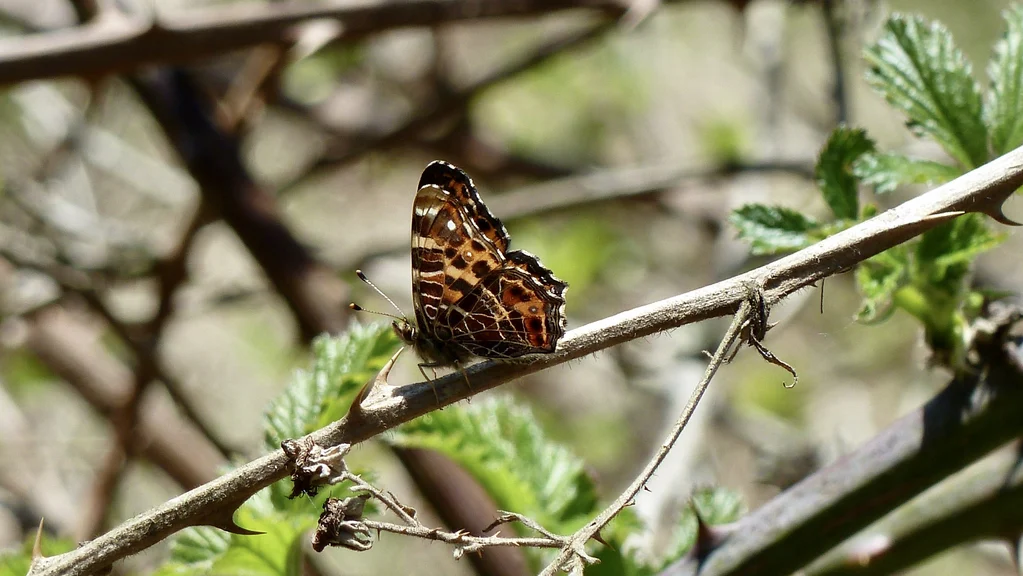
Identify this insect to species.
Araschnia levana
